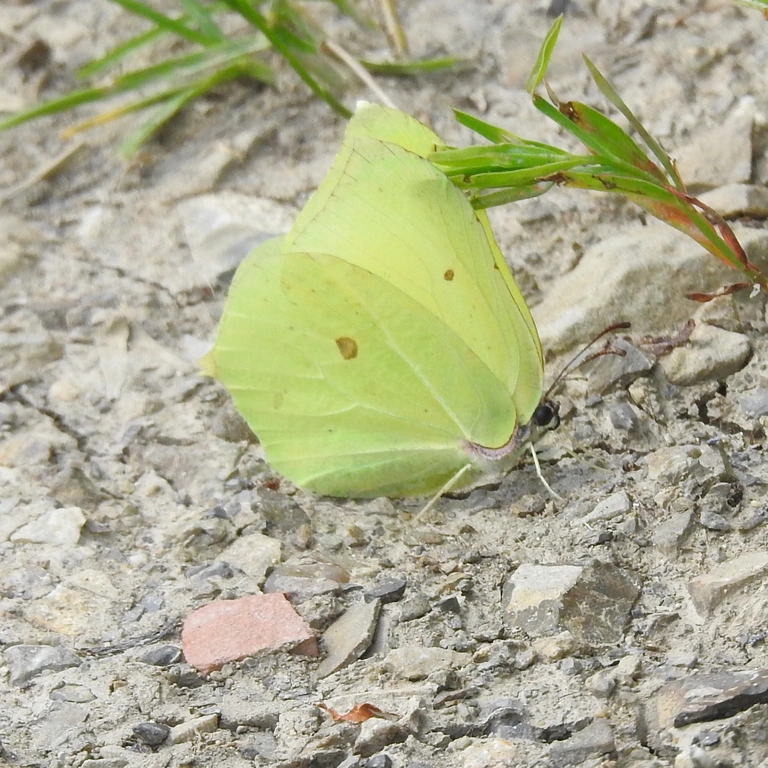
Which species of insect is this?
Gonepteryx rhamni
